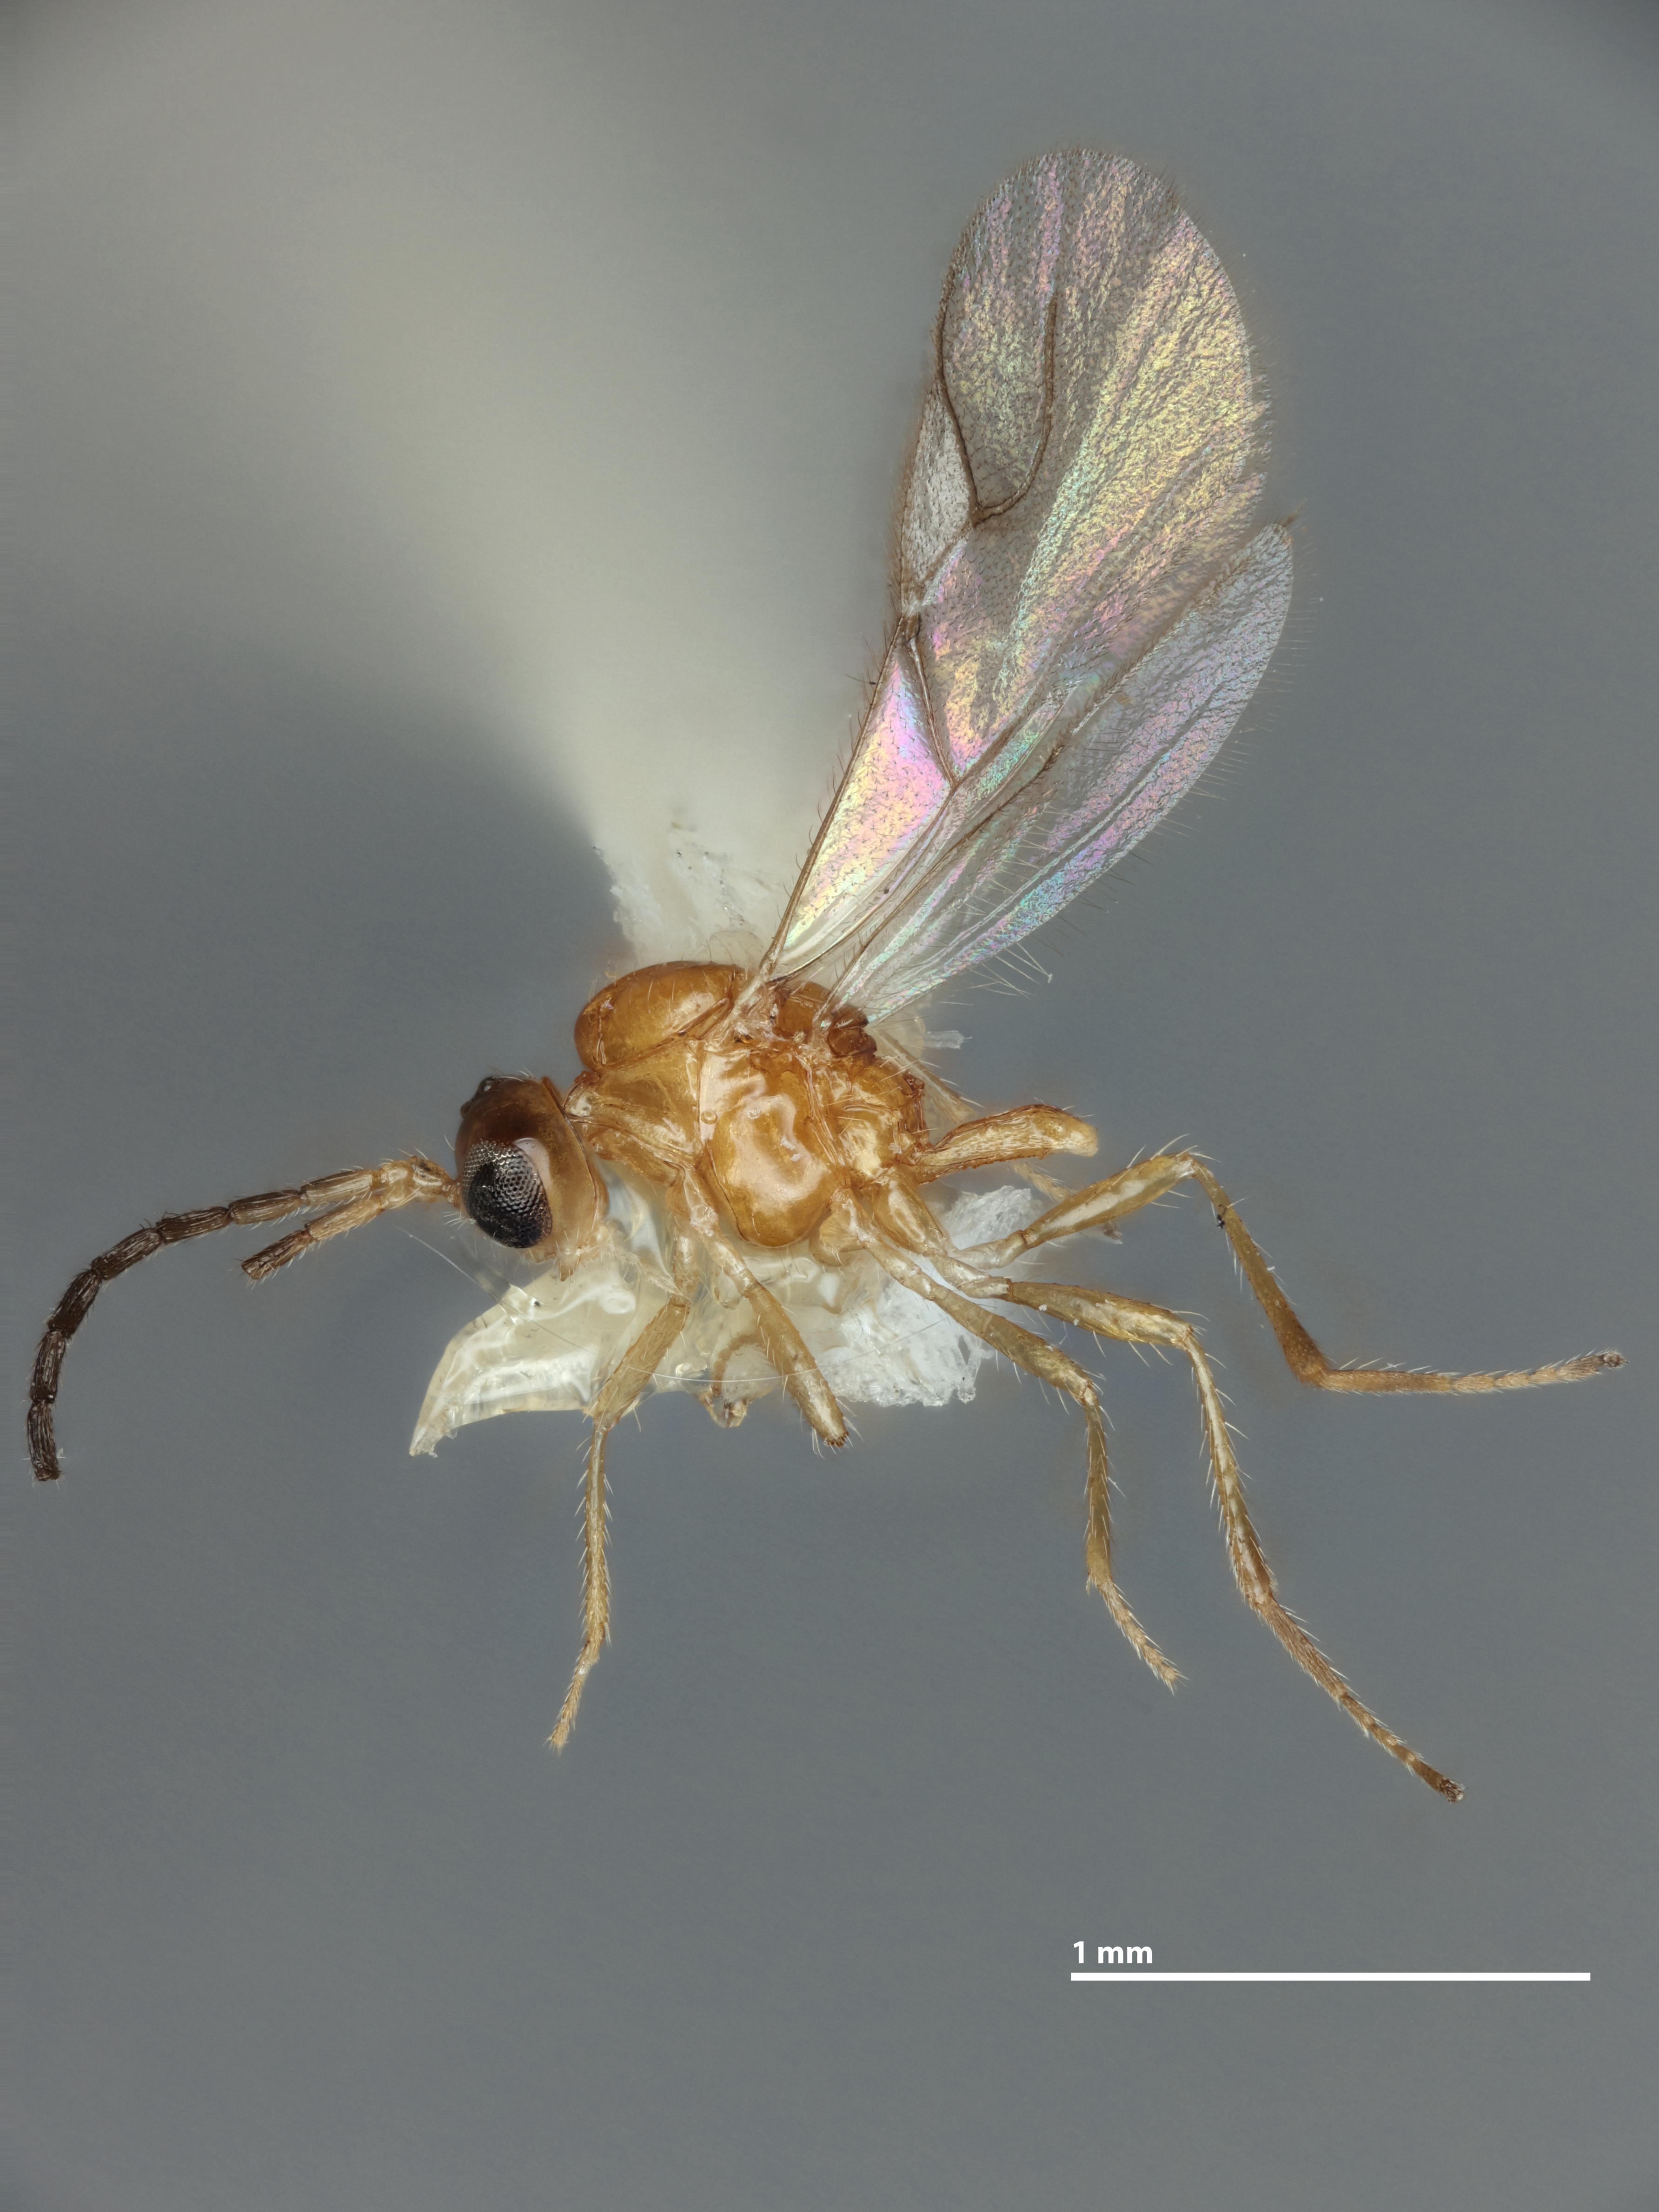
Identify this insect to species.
Binodoxys sinensis
